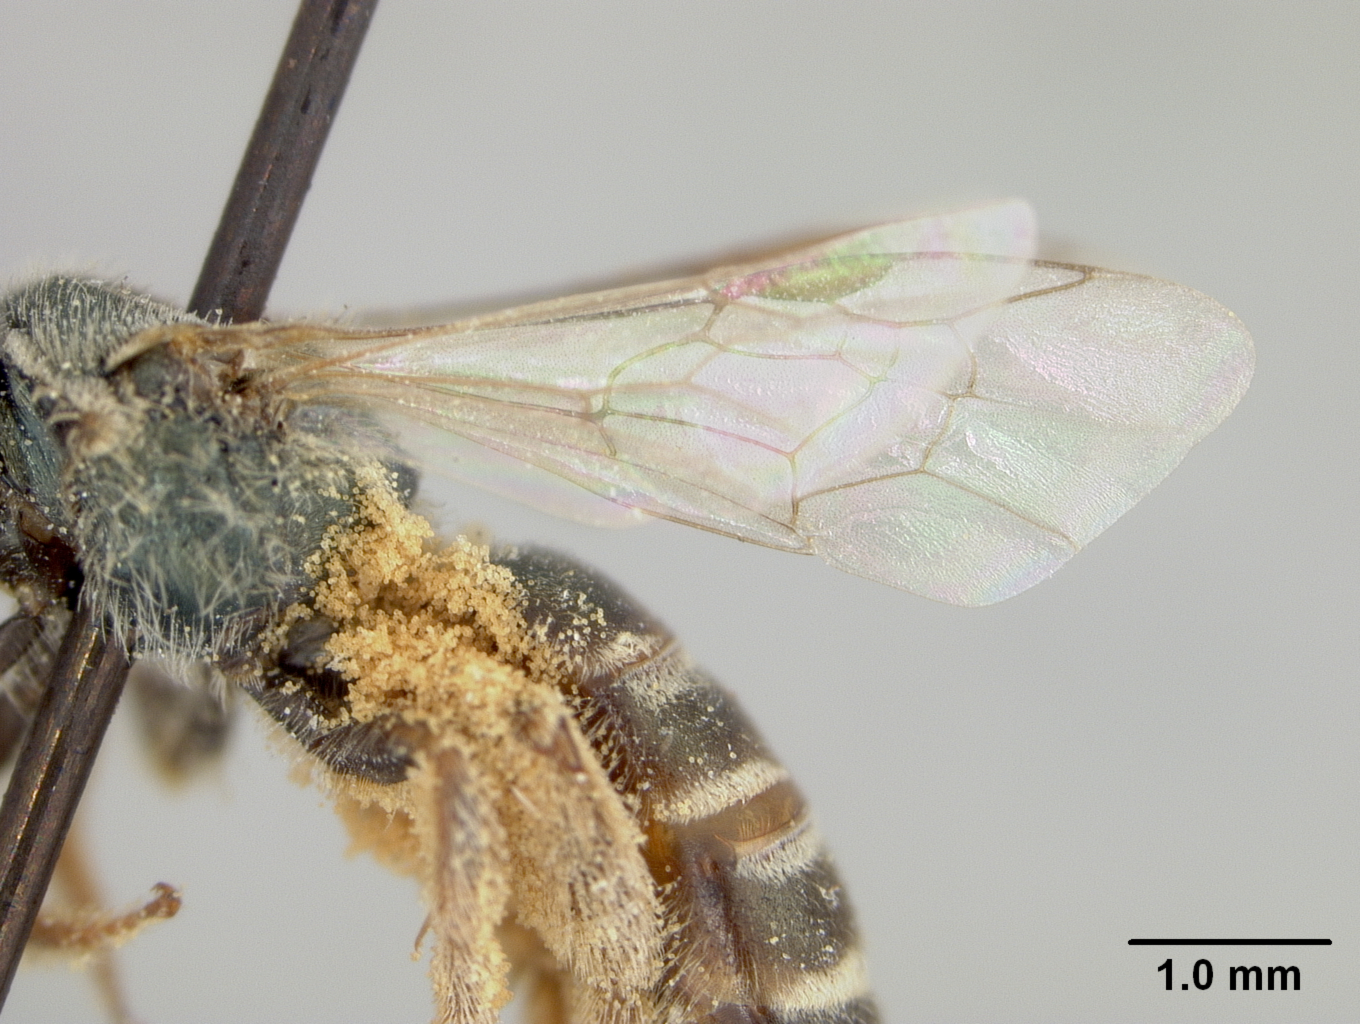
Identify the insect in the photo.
Halictus hondurasicus
